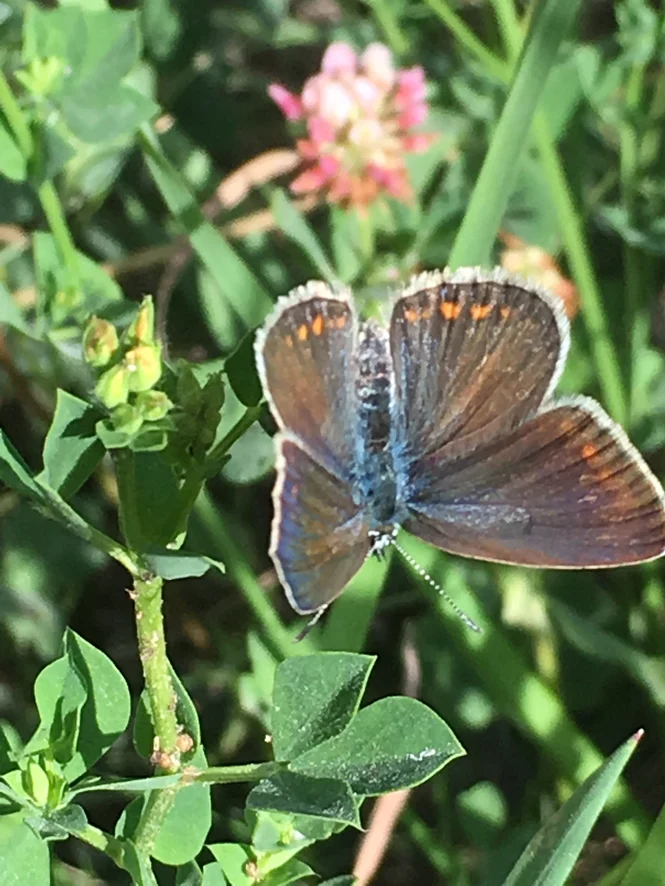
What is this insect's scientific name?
Polyommatus icarus
